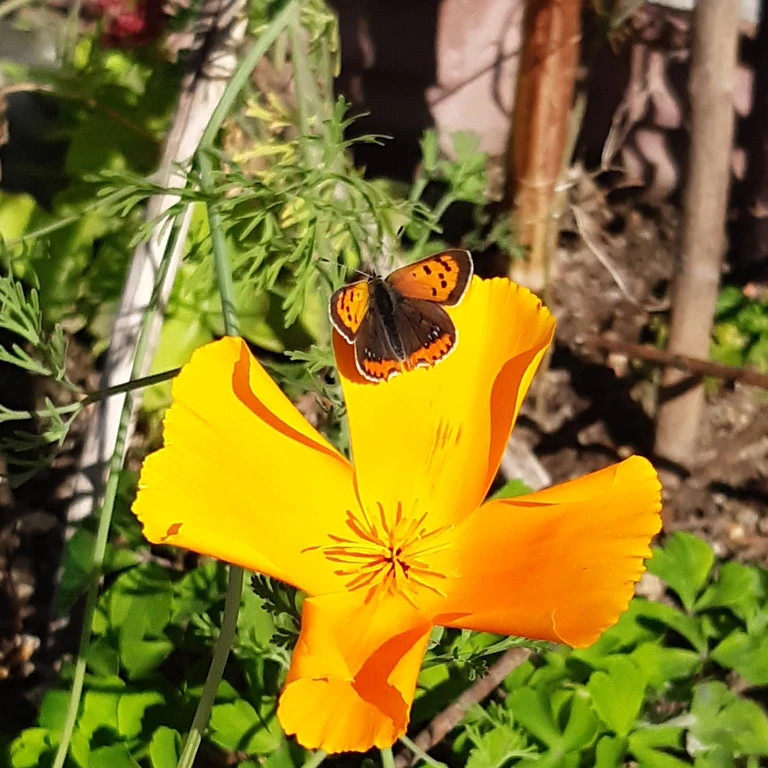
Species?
Lycaena phlaeas
